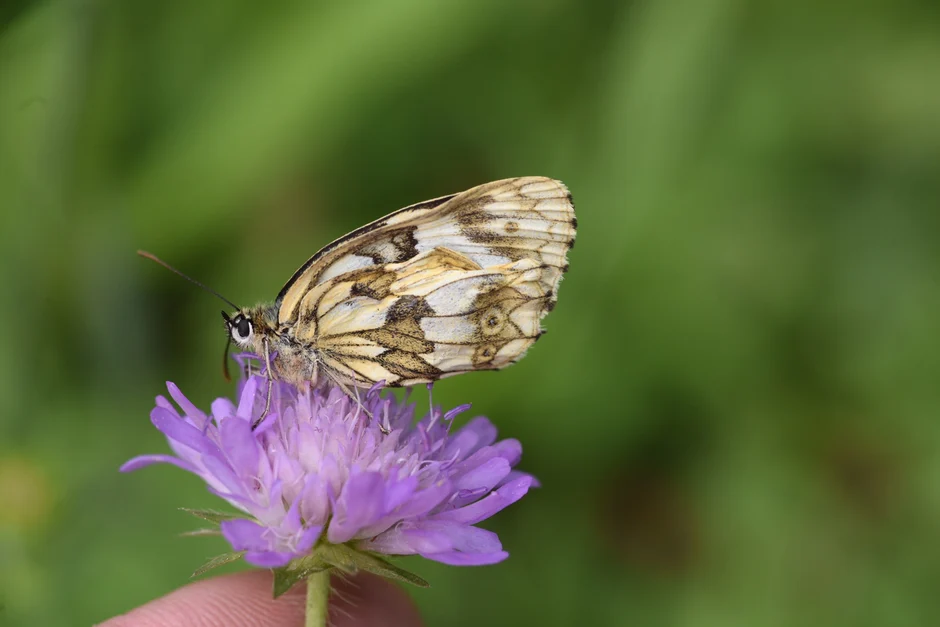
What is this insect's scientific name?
Melanargia galathea
